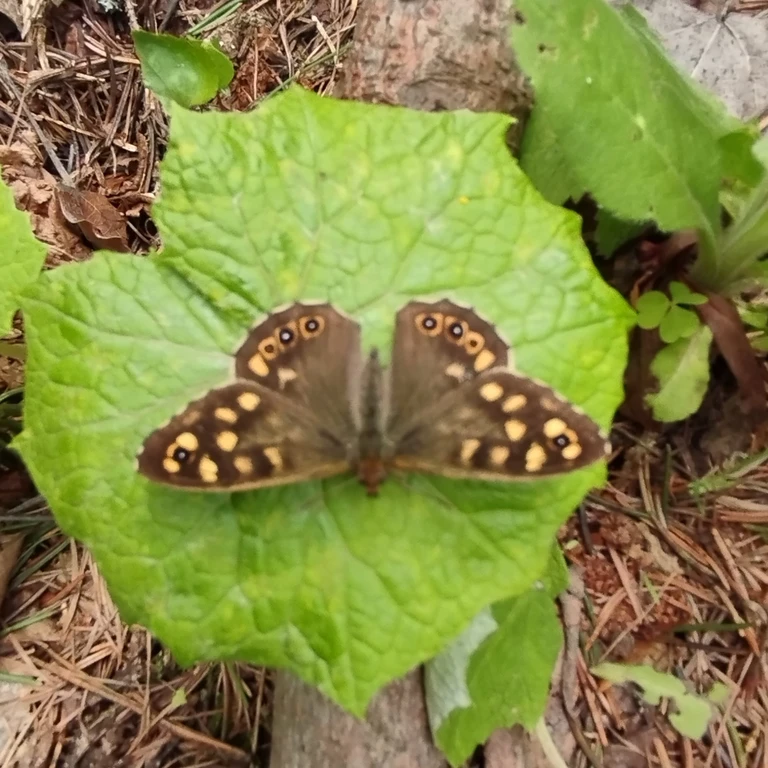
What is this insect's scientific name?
Pararge aegeria
